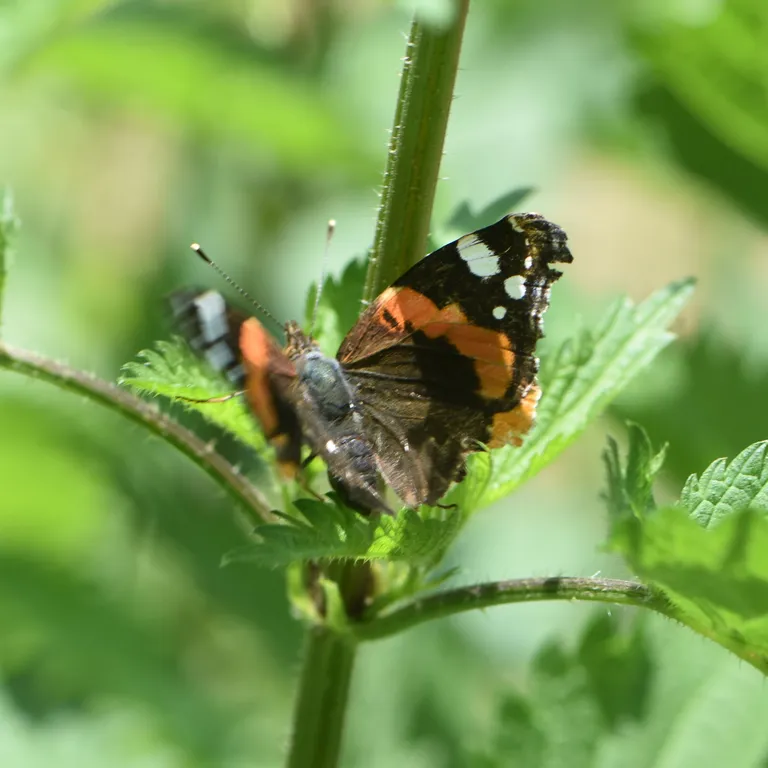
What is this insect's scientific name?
Vanessa atalanta
